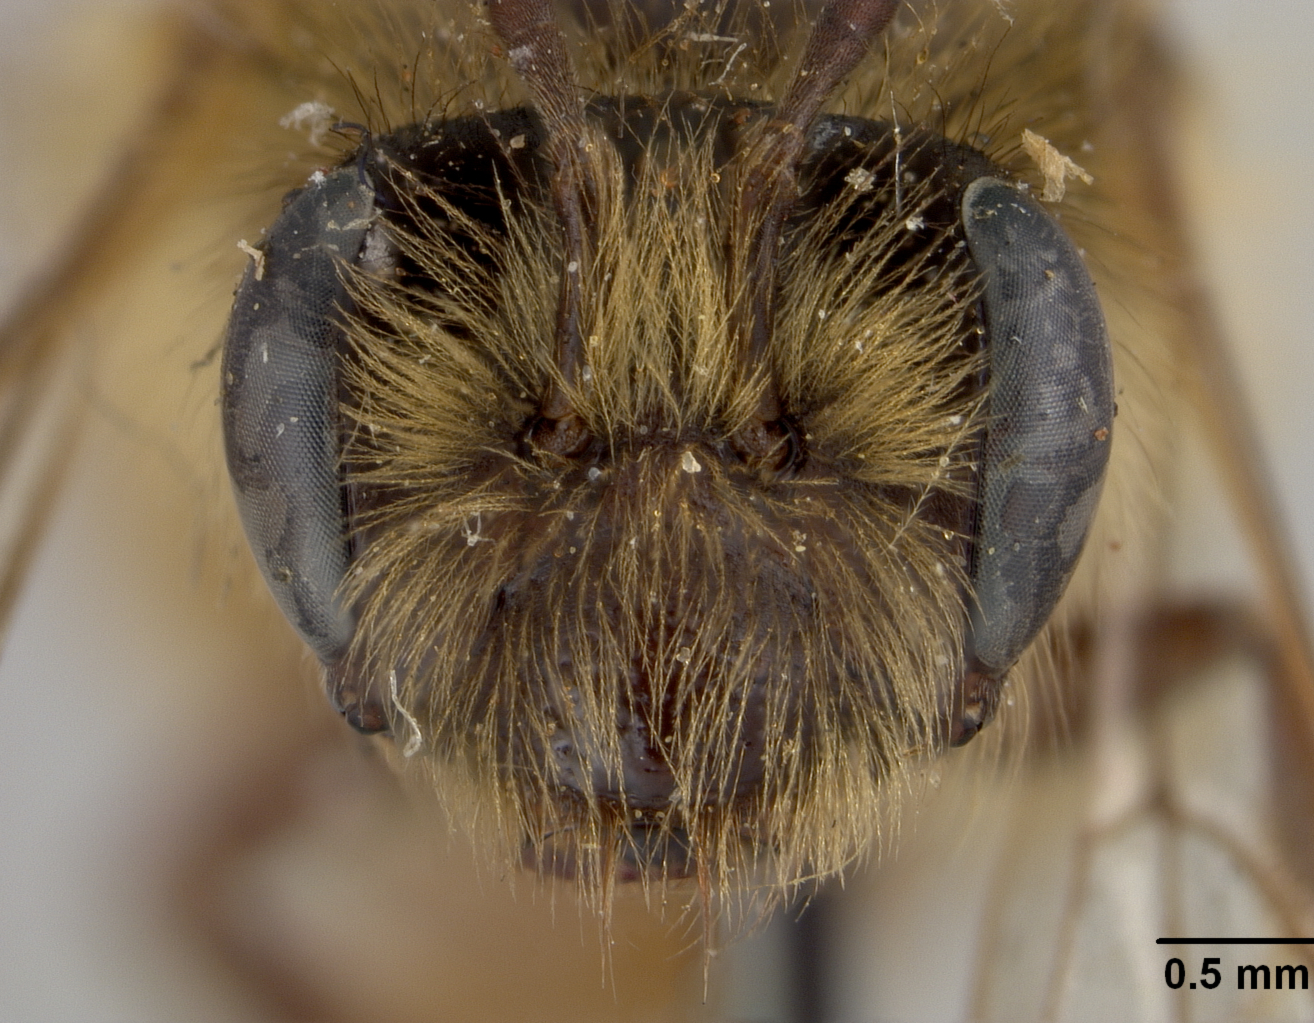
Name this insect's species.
Andrena salicicola
